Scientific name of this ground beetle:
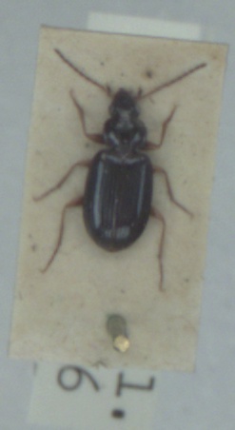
Ocys quinquestriatus
